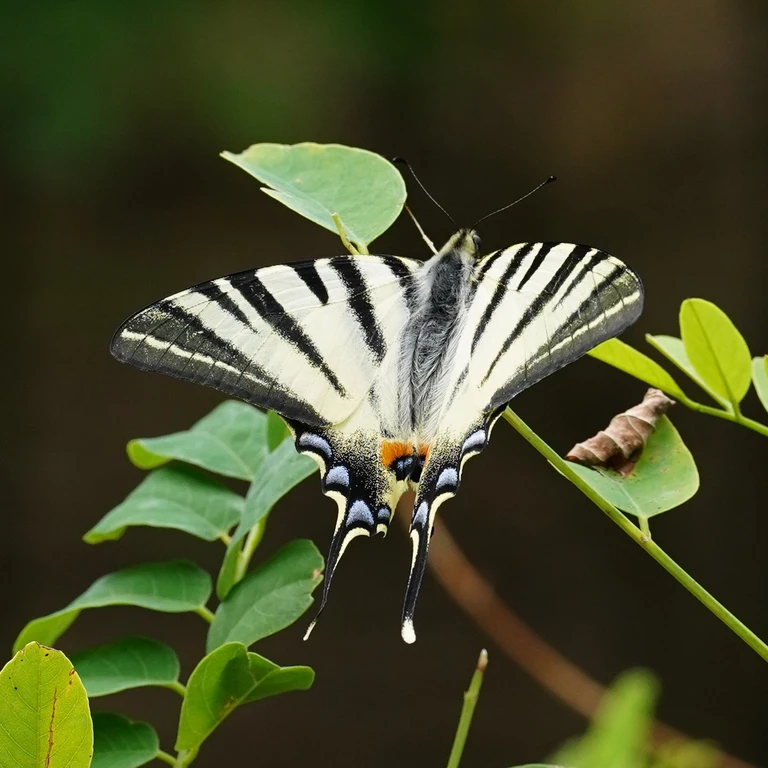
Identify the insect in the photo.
Iphiclides podalirius
